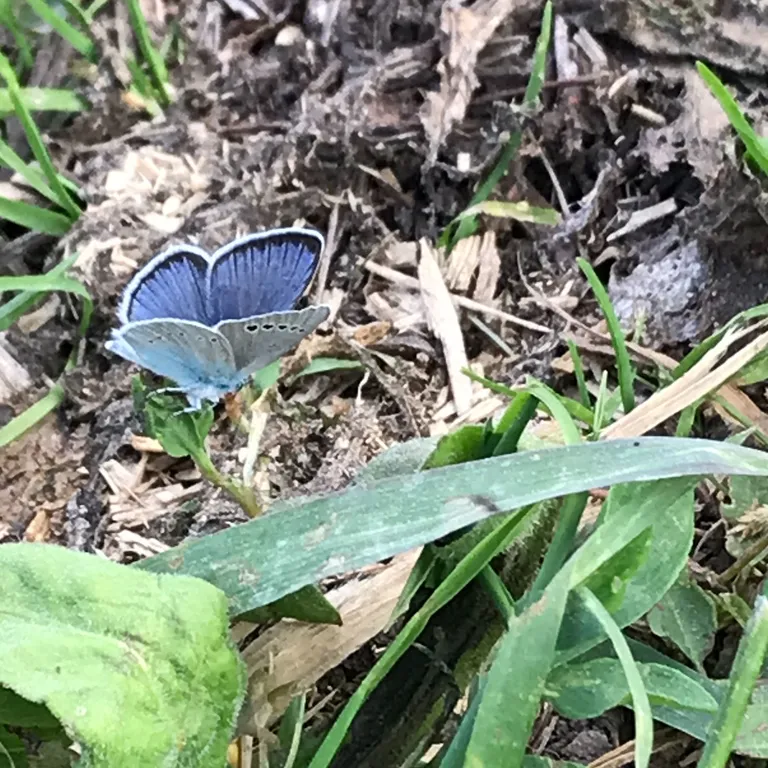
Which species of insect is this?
Glaucopsyche alexis
